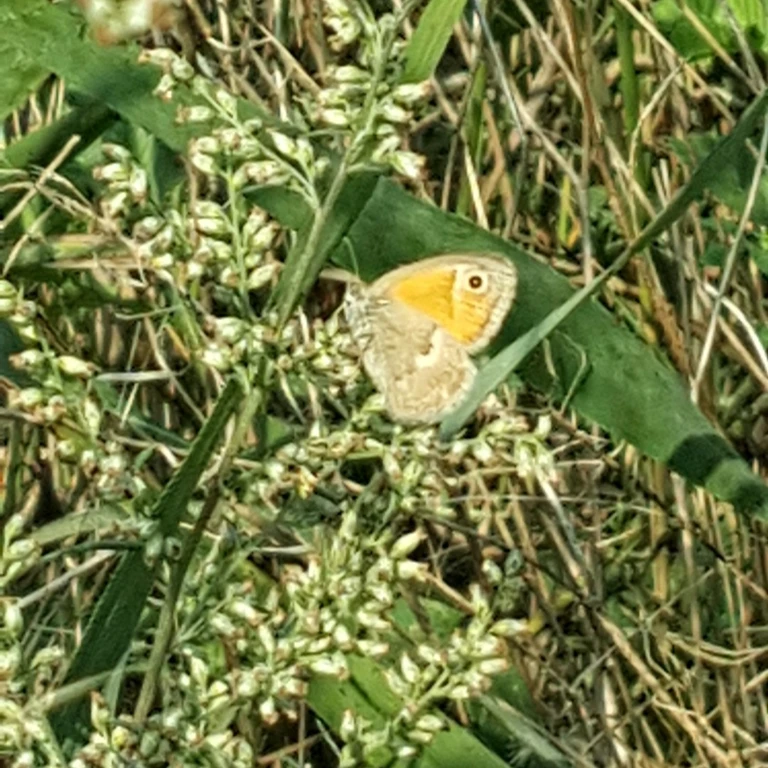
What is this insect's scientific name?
Coenonympha pamphilus
